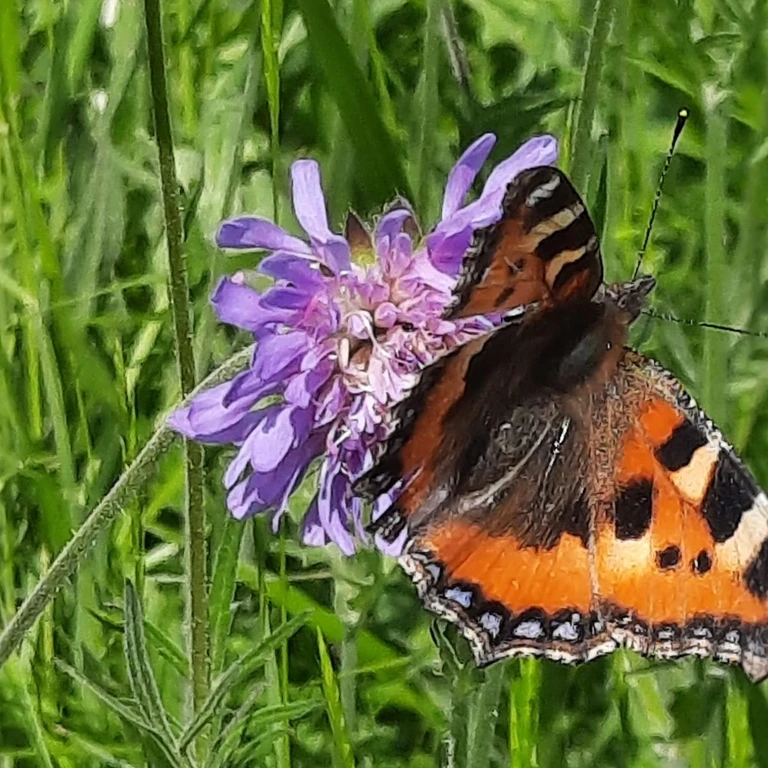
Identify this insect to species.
Aglais urticae
